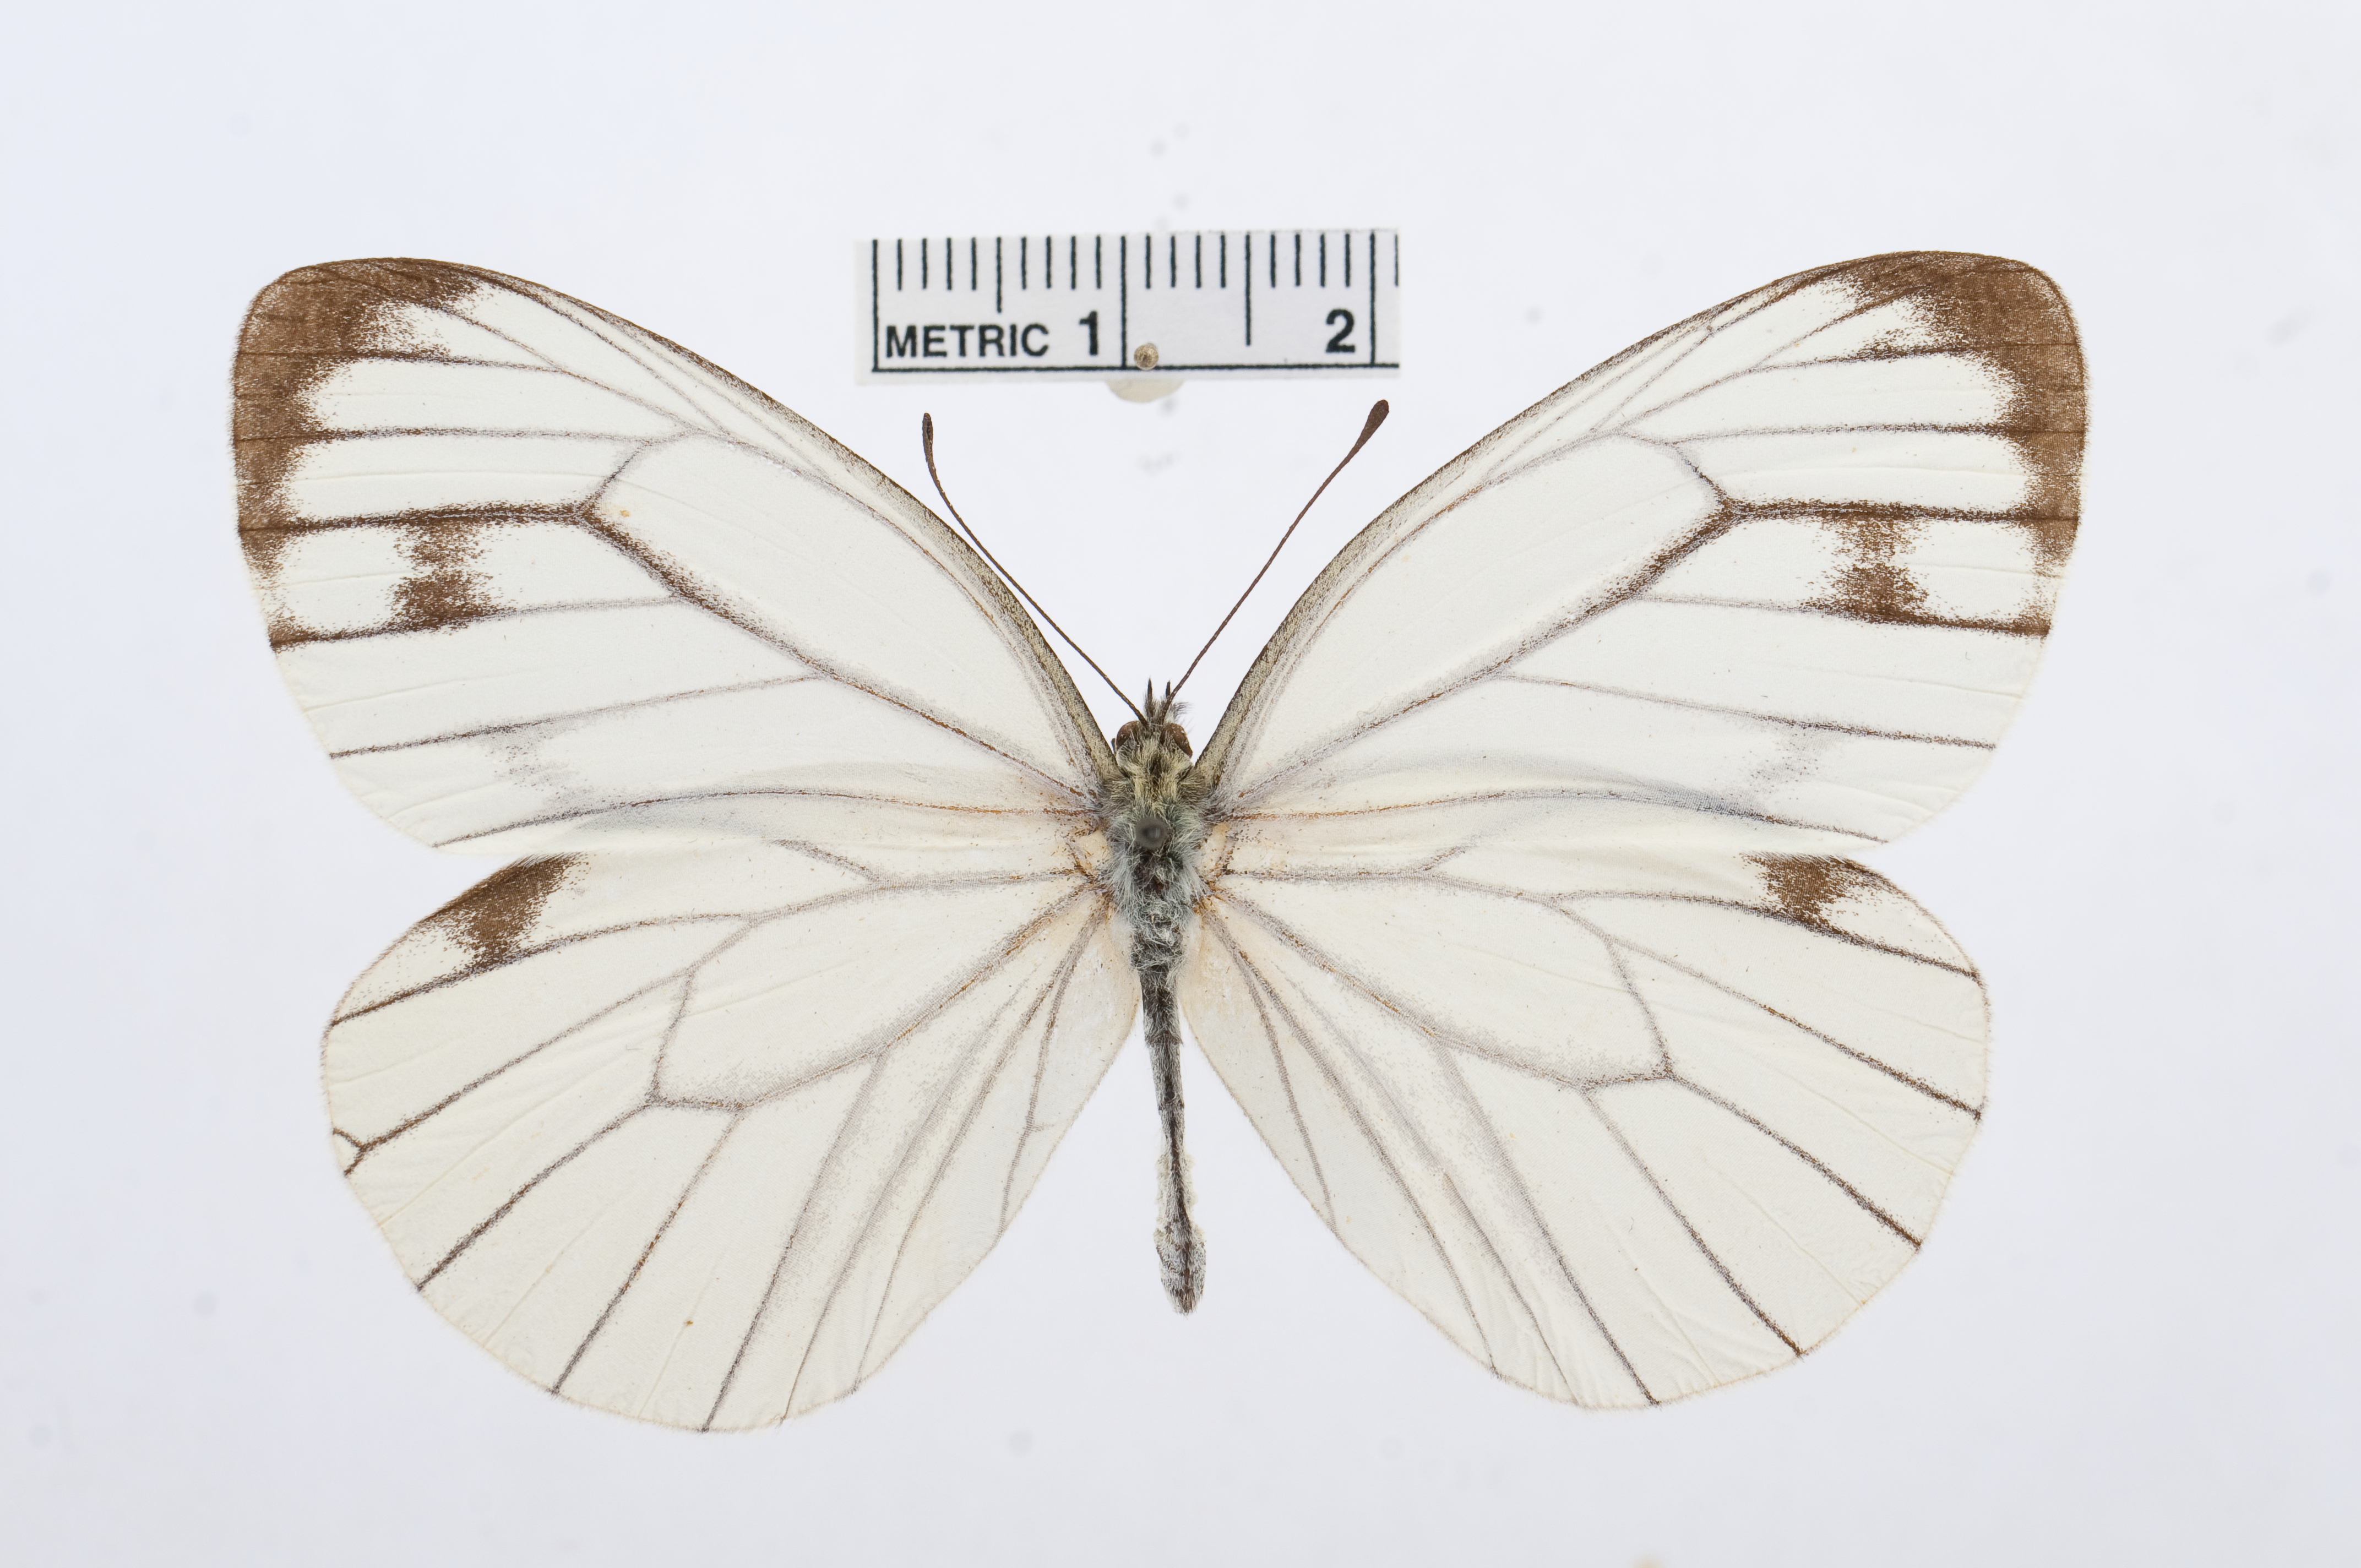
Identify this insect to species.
Pieris extensa
